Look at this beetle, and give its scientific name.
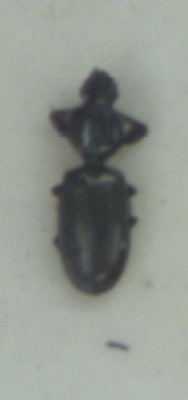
Dyschirius salinus
